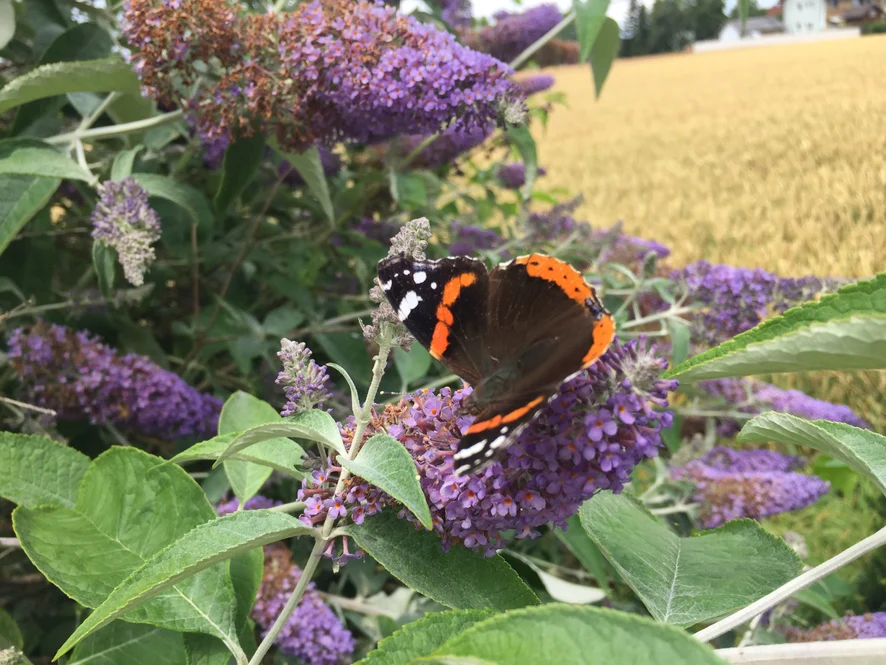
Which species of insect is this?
Vanessa atalanta
